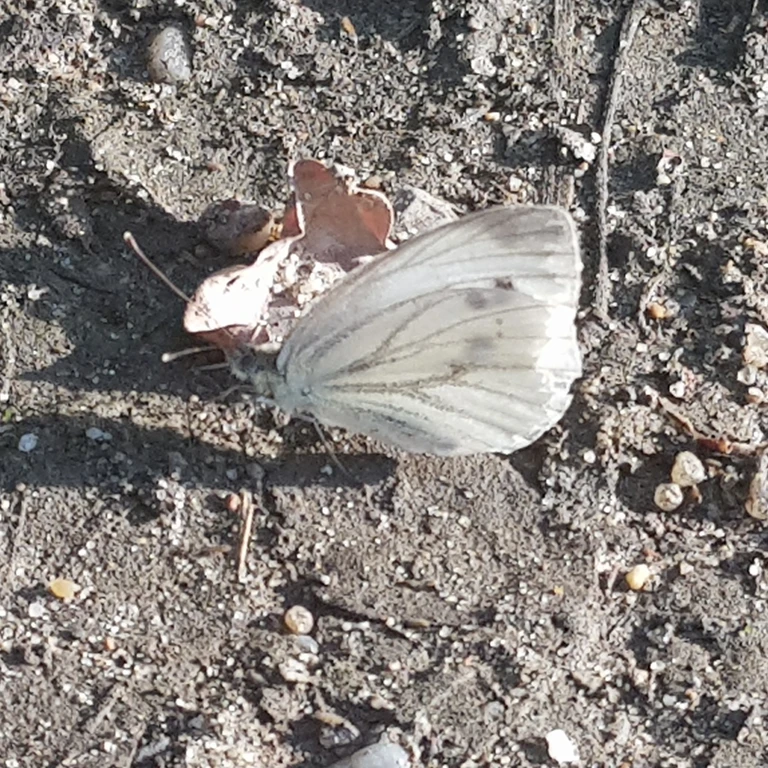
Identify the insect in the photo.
Pieris napi
